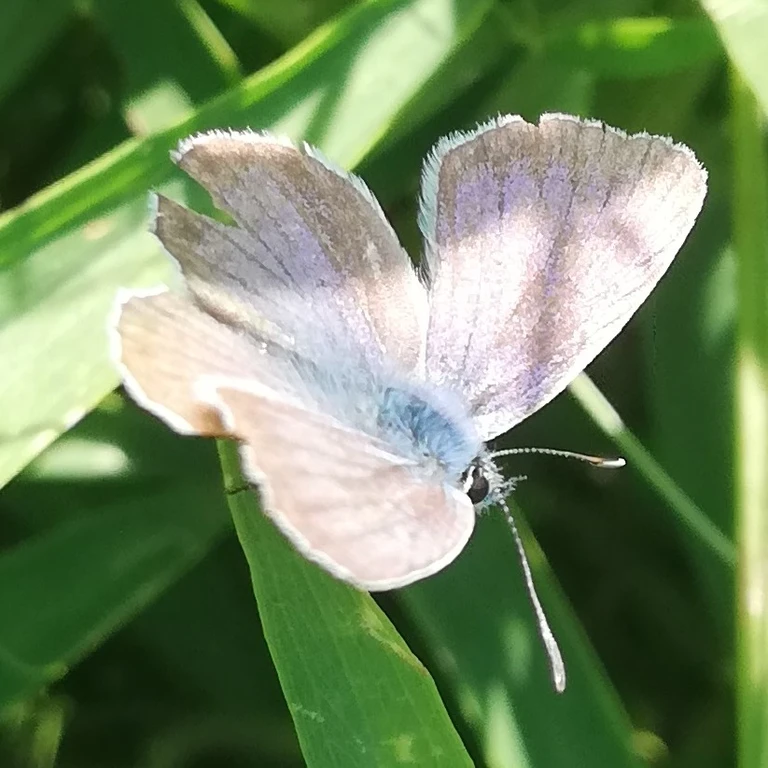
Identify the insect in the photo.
Plebejus argus
